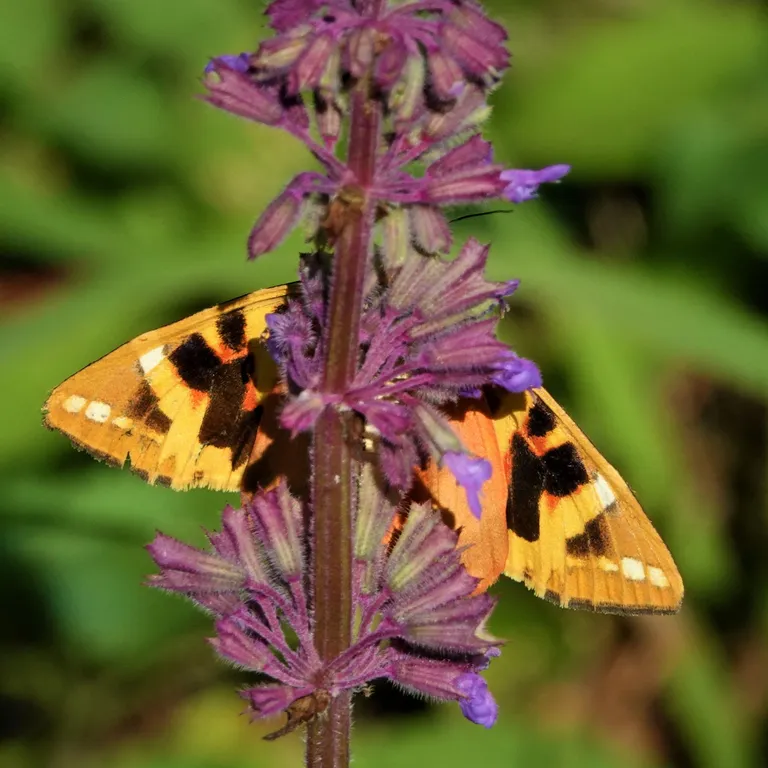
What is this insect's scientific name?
Euplagia quadripunctaria
